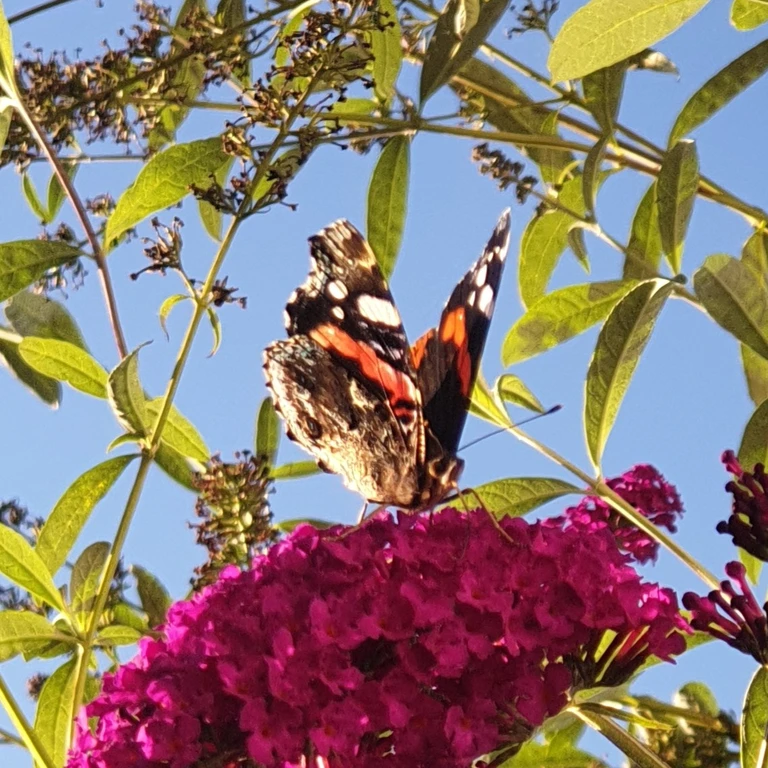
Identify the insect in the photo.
Vanessa atalanta
